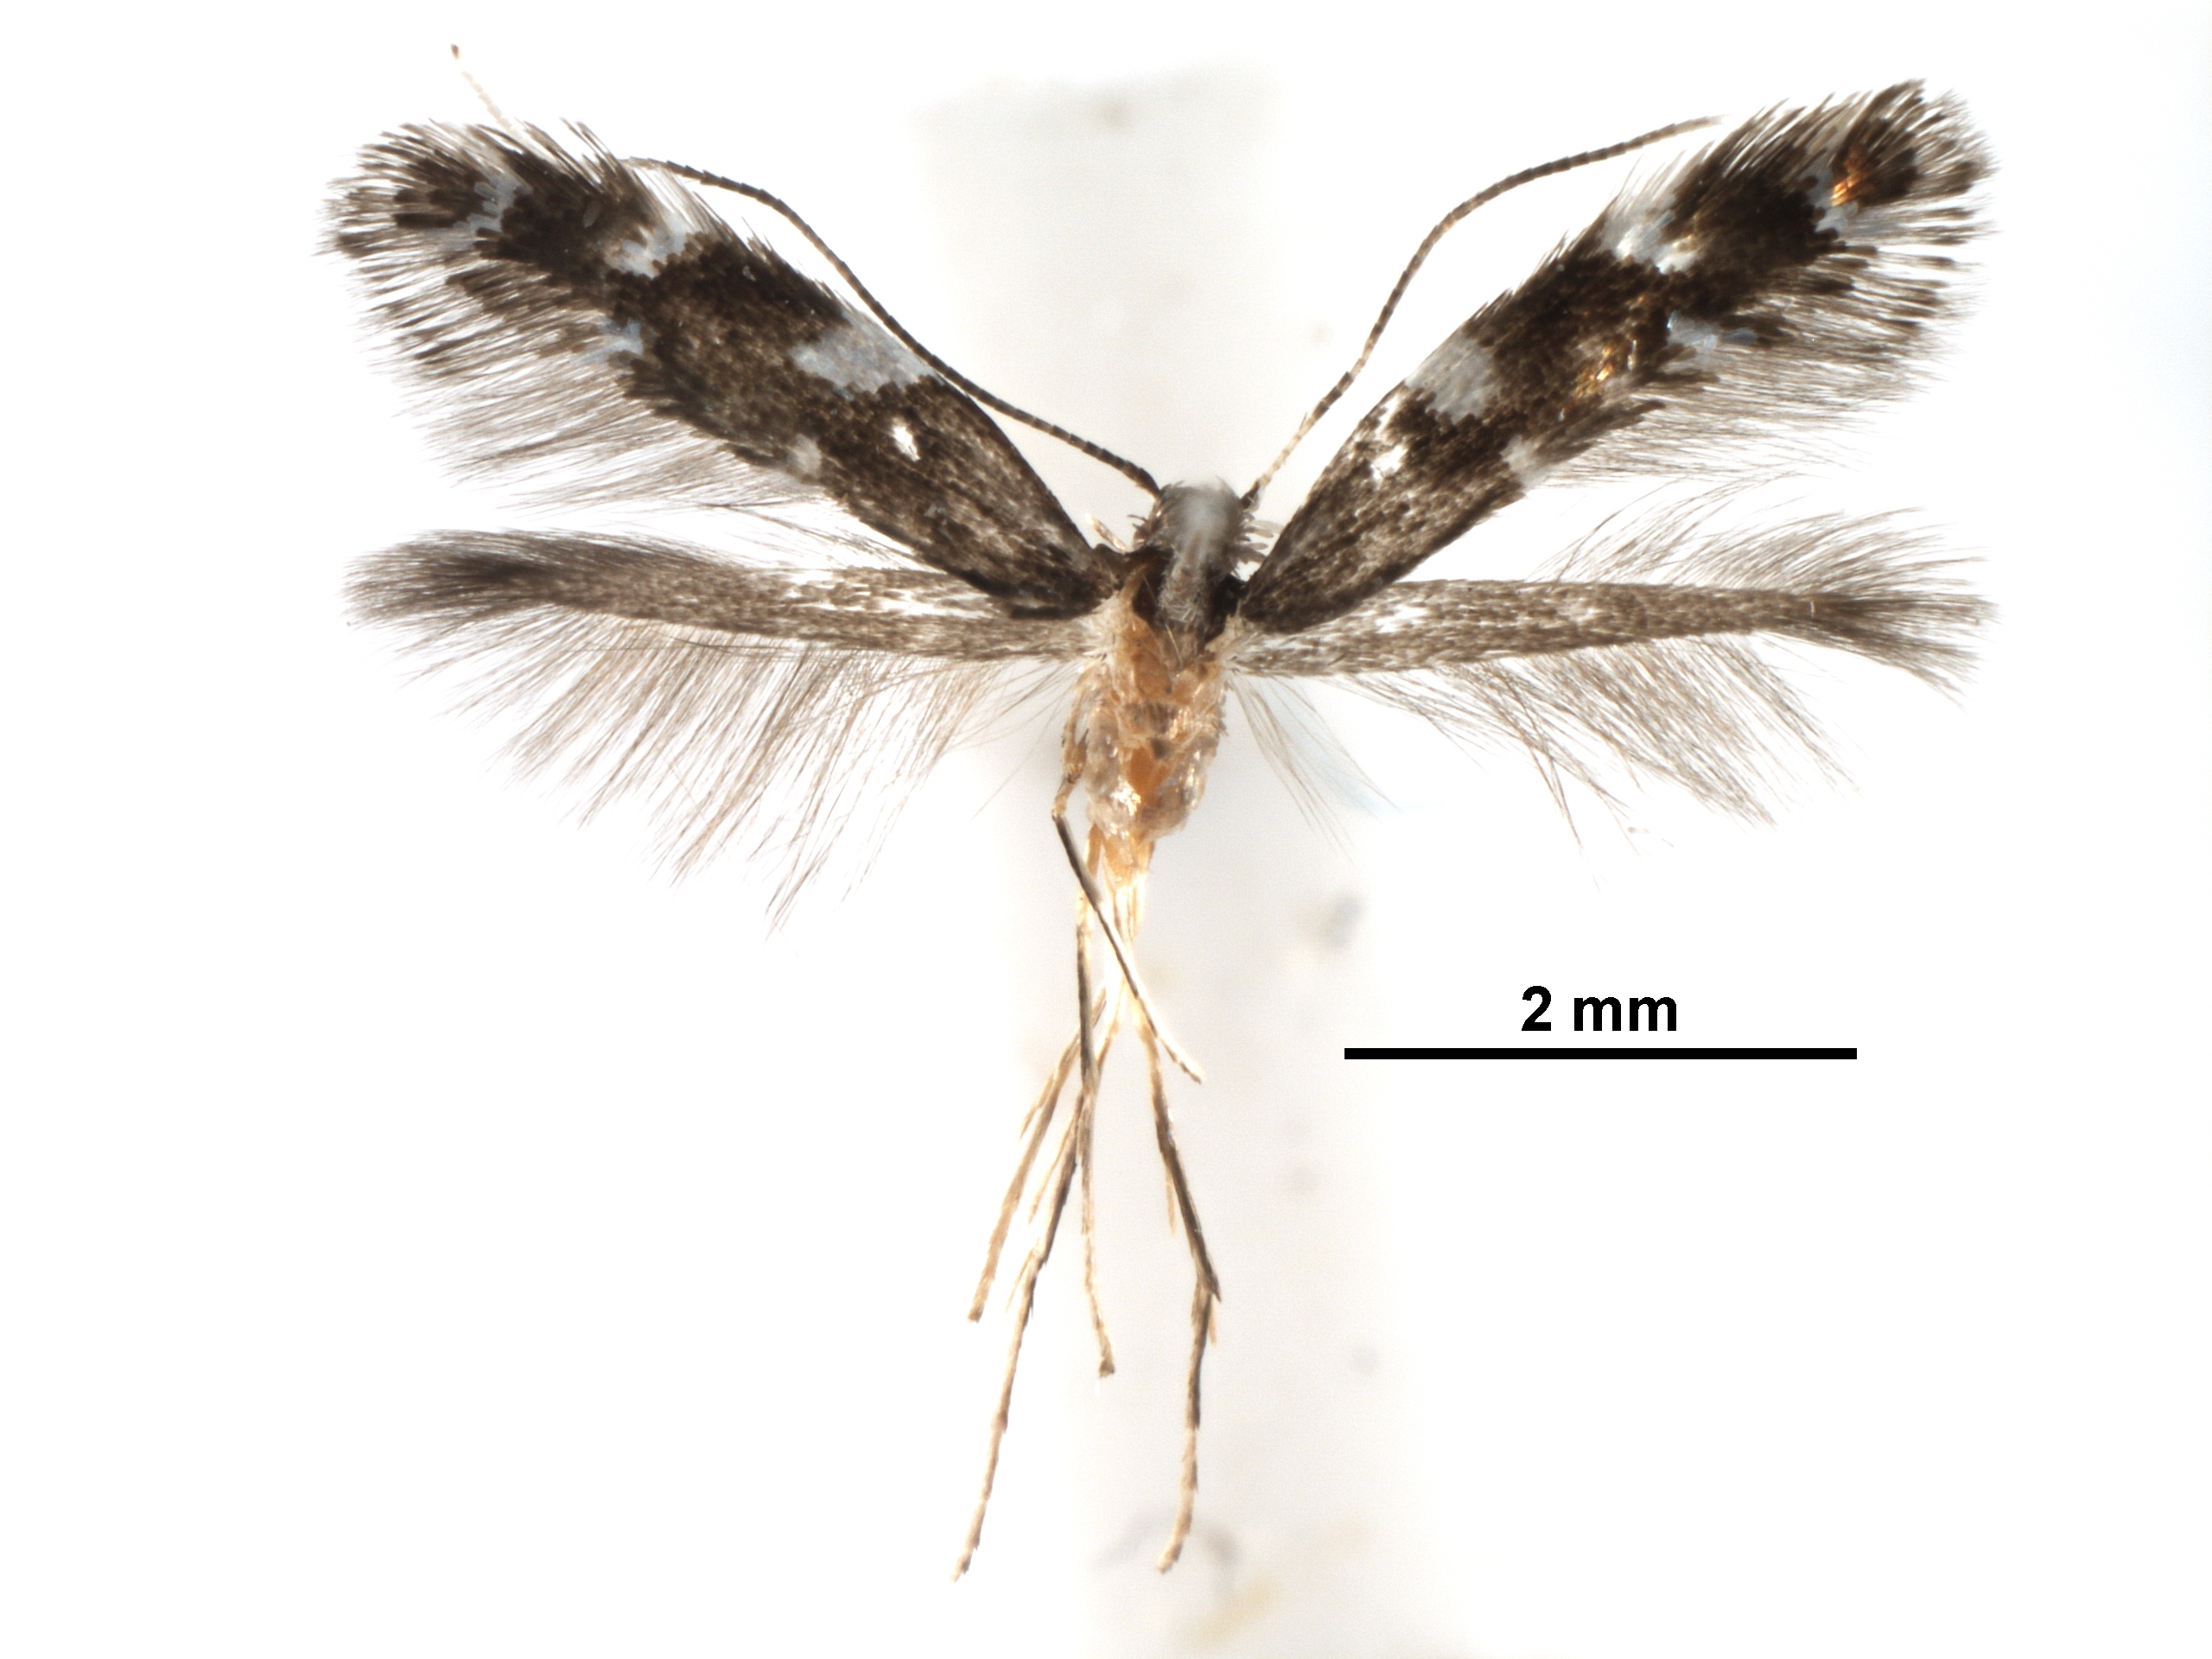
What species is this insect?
Prophyllocnistis epidrimys
